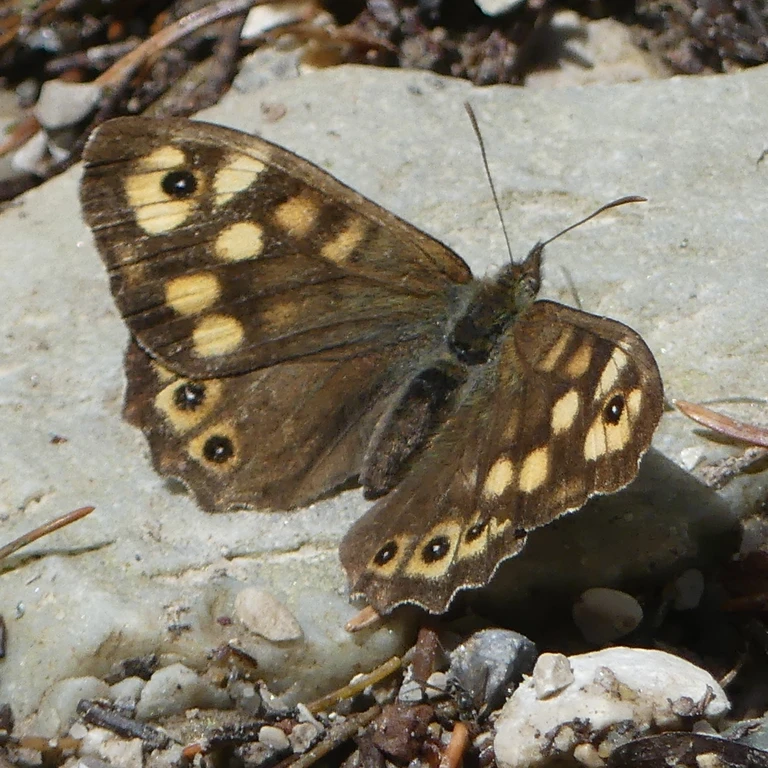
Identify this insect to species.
Pararge aegeria
